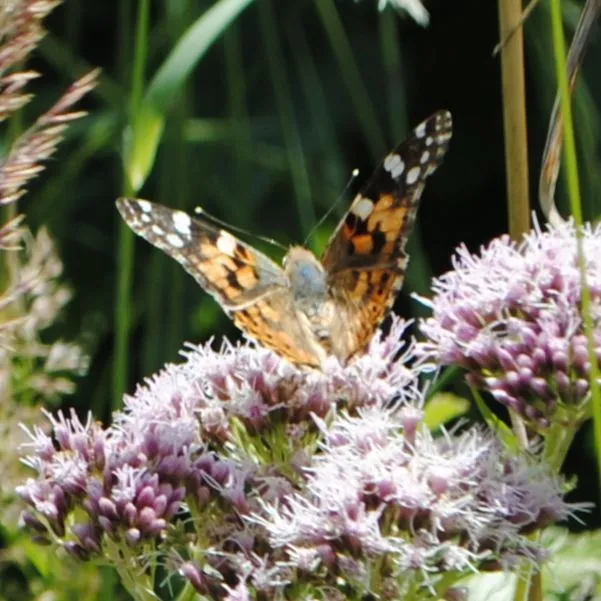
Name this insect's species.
Vanessa cardui
